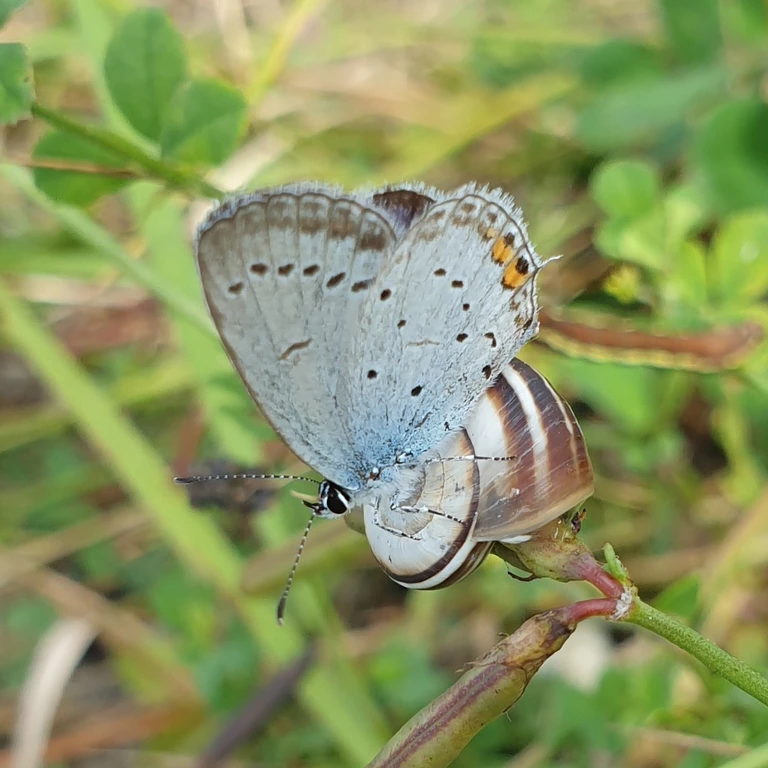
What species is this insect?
Cupido argiades (also Elkalyce argiades)
